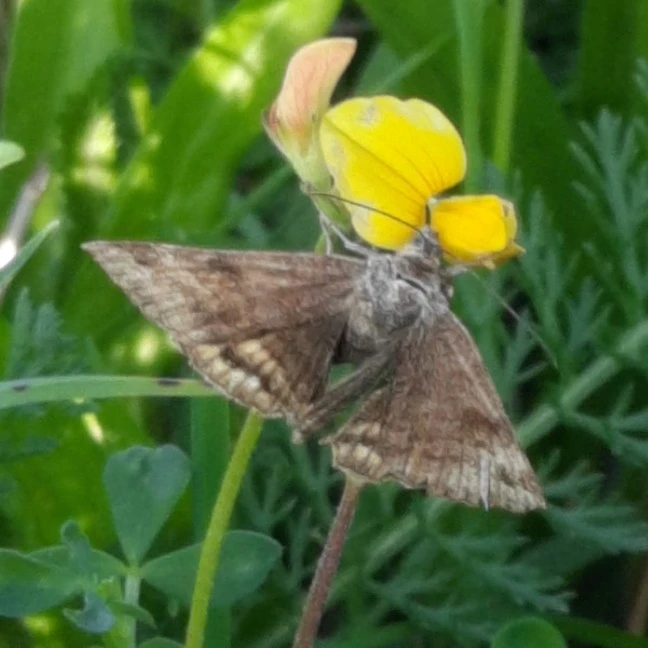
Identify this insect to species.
Euclidia glyphica
